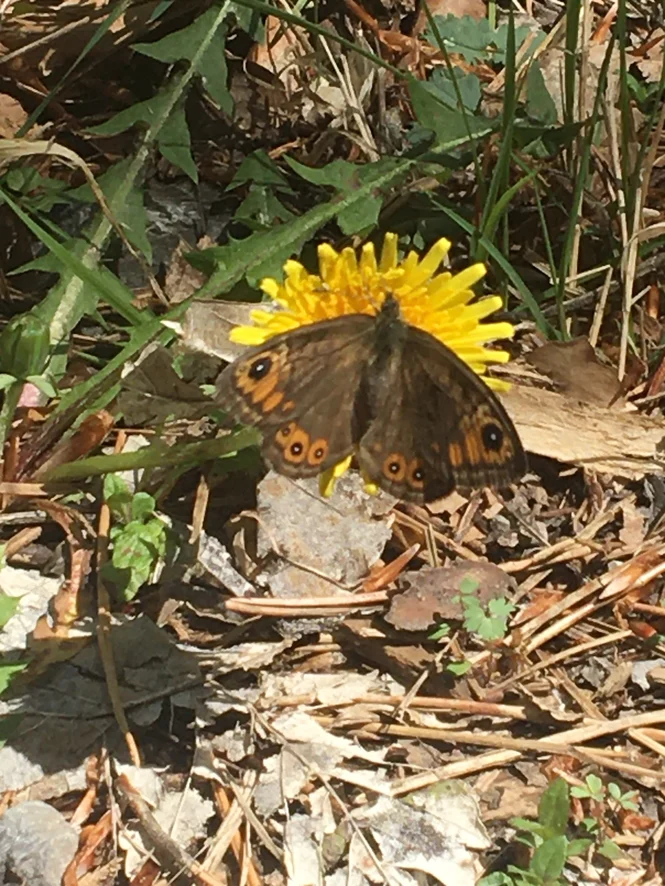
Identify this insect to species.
Lasiommata maera (also Pararge maera)
